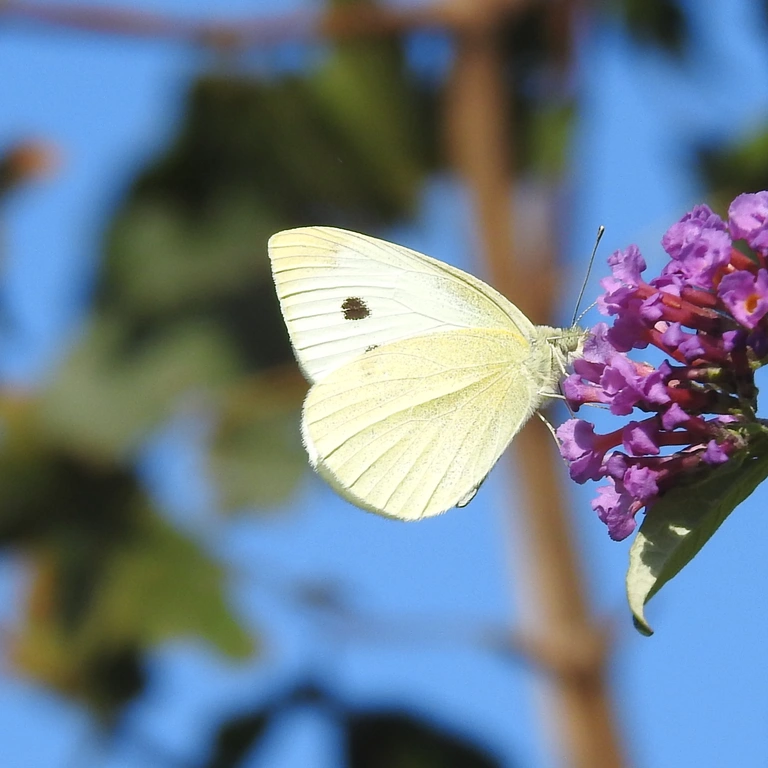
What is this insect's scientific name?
Pieris rapae
